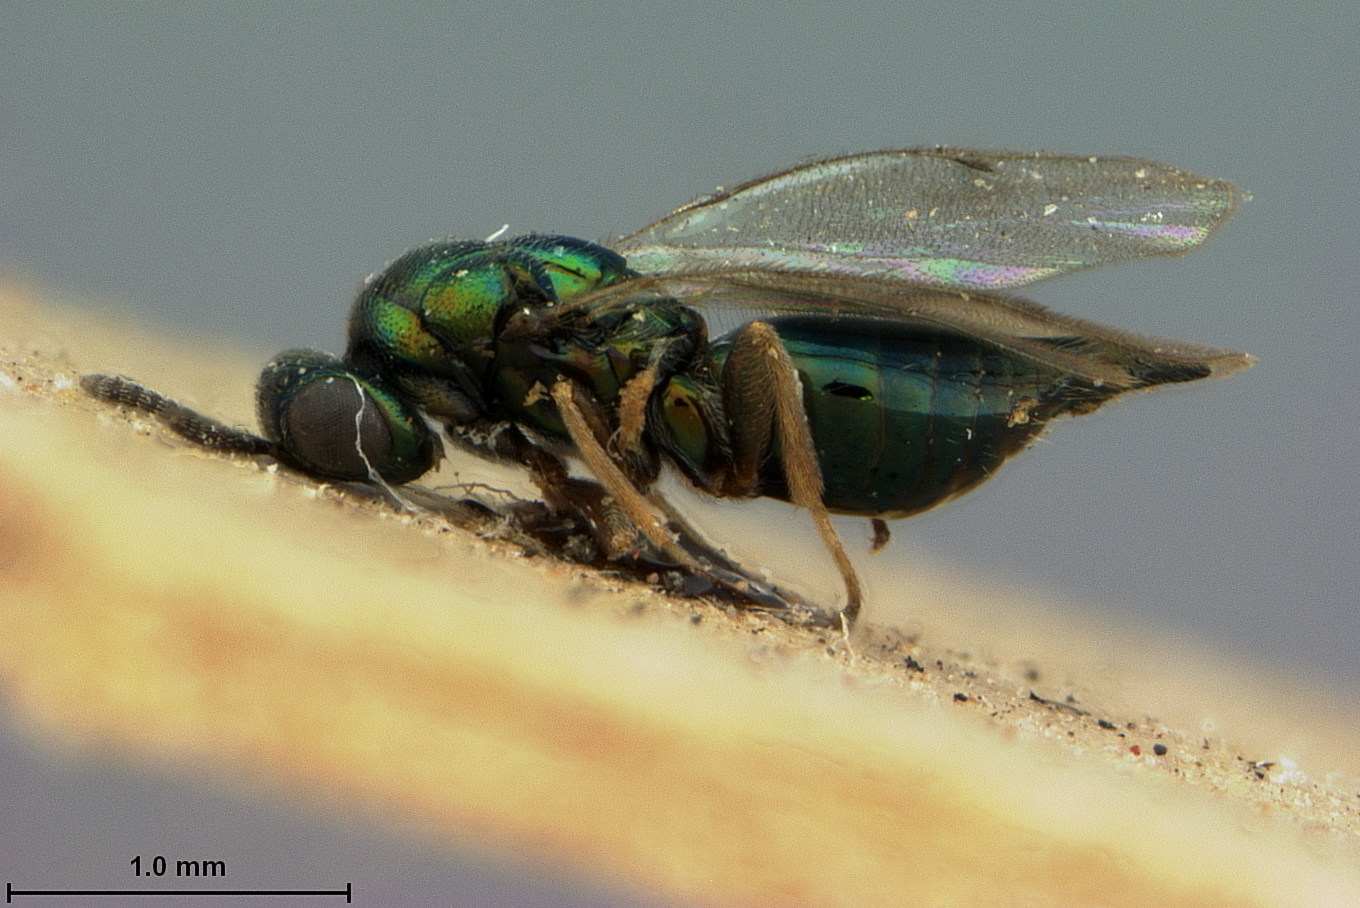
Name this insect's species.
Toxeuma hawaiiensis
